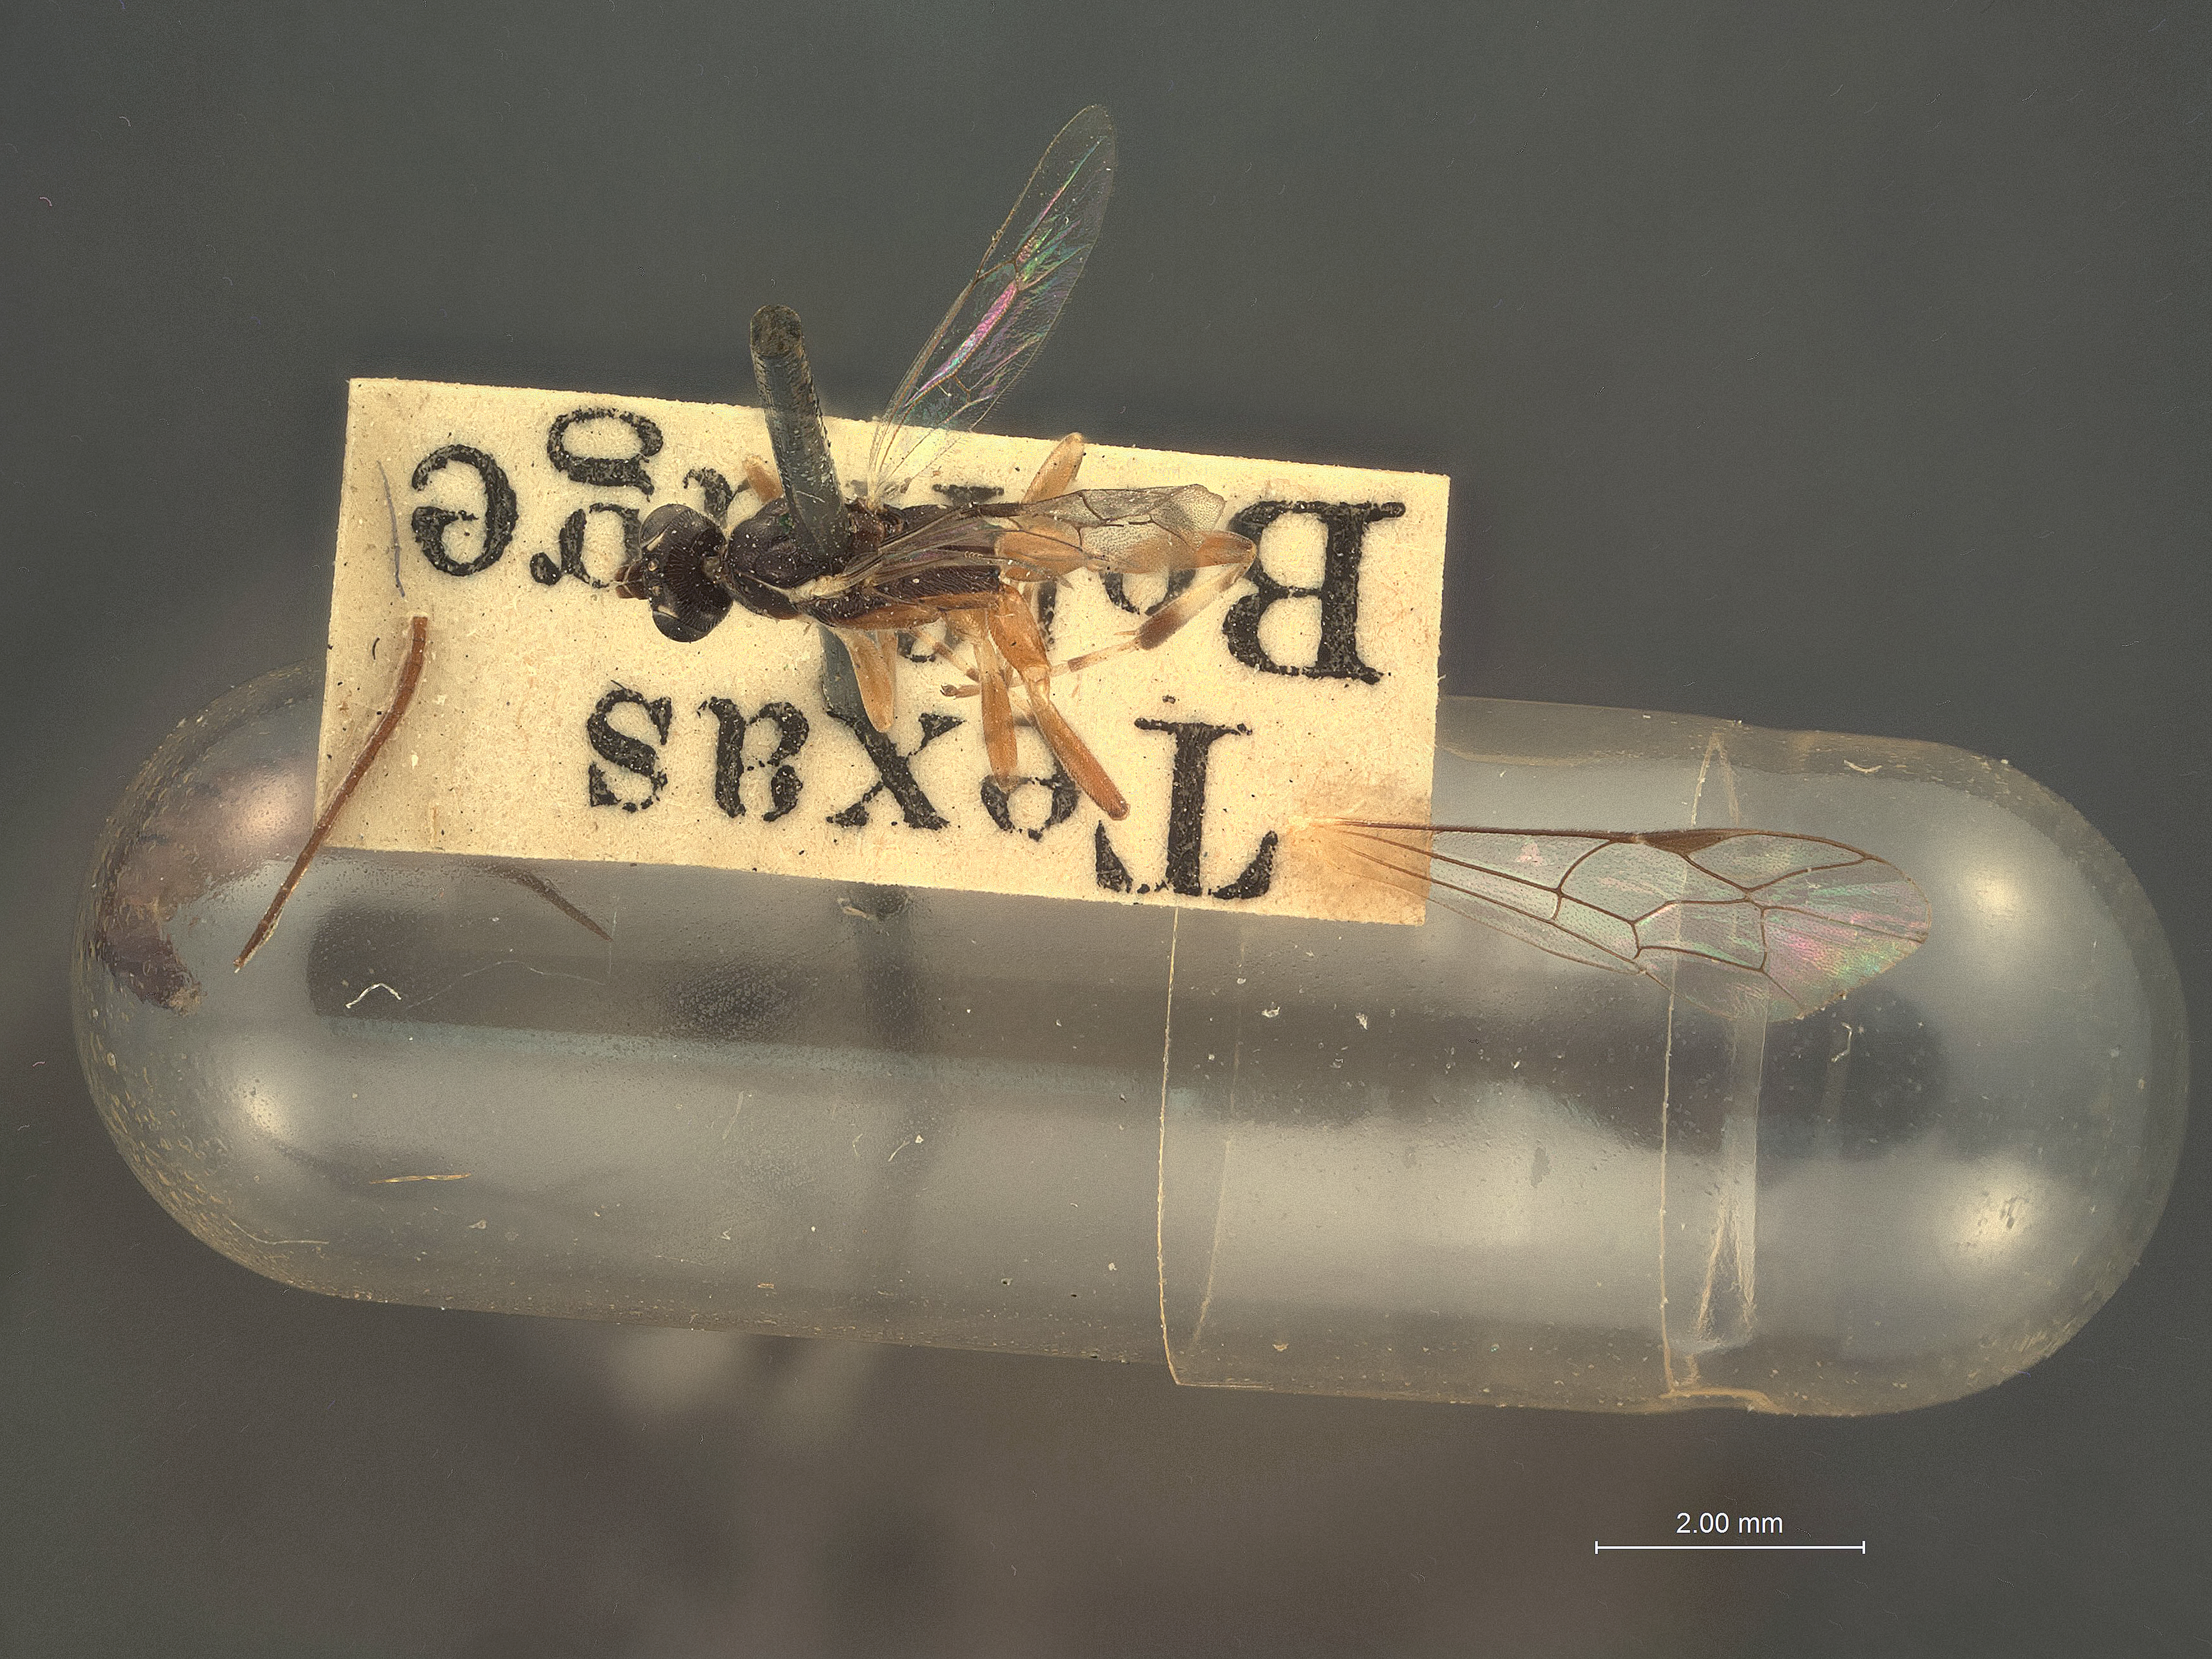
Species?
Clistopyga maculifrons
